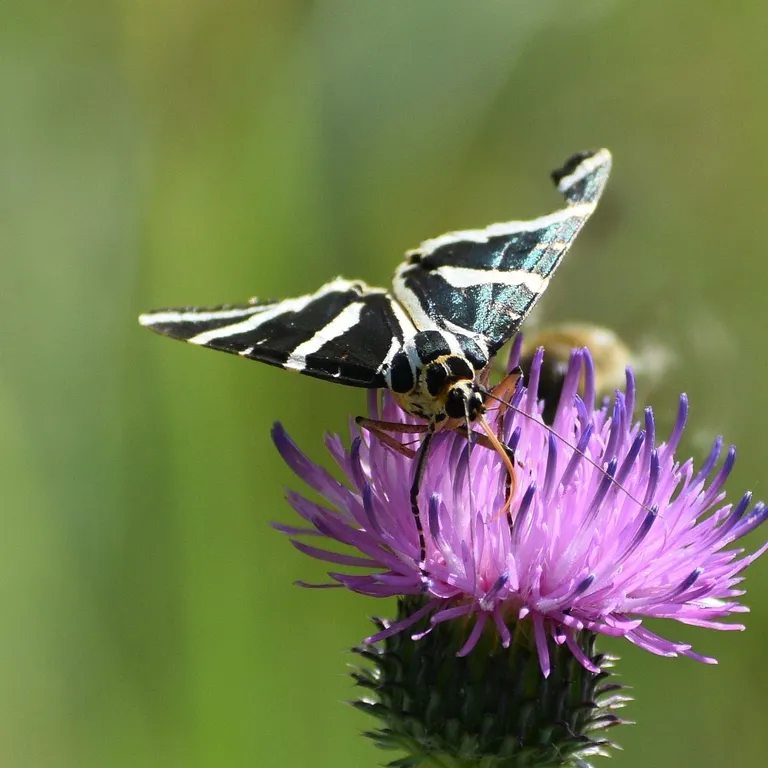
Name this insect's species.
Euplagia quadripunctaria
